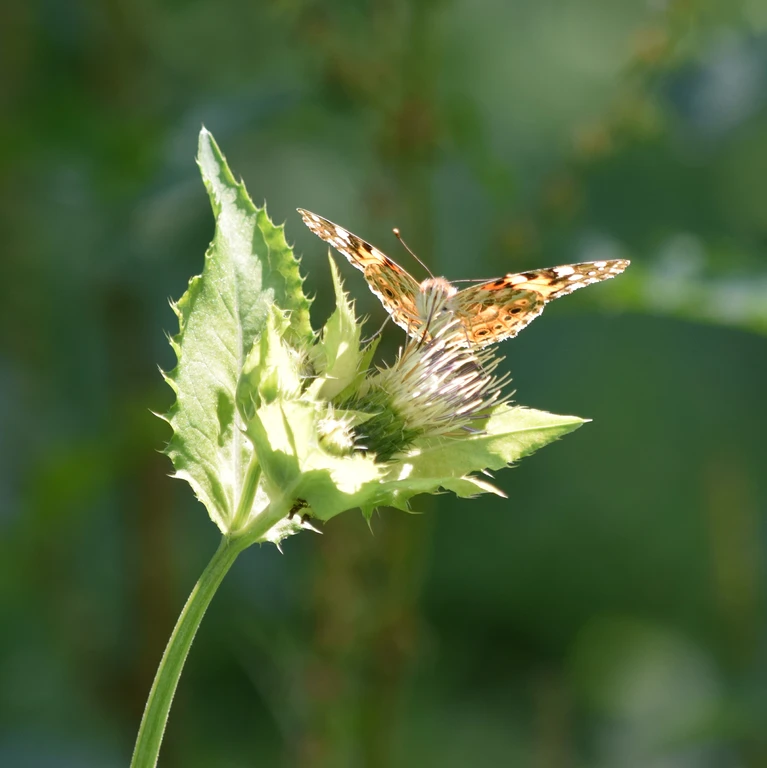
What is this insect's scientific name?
Vanessa cardui
